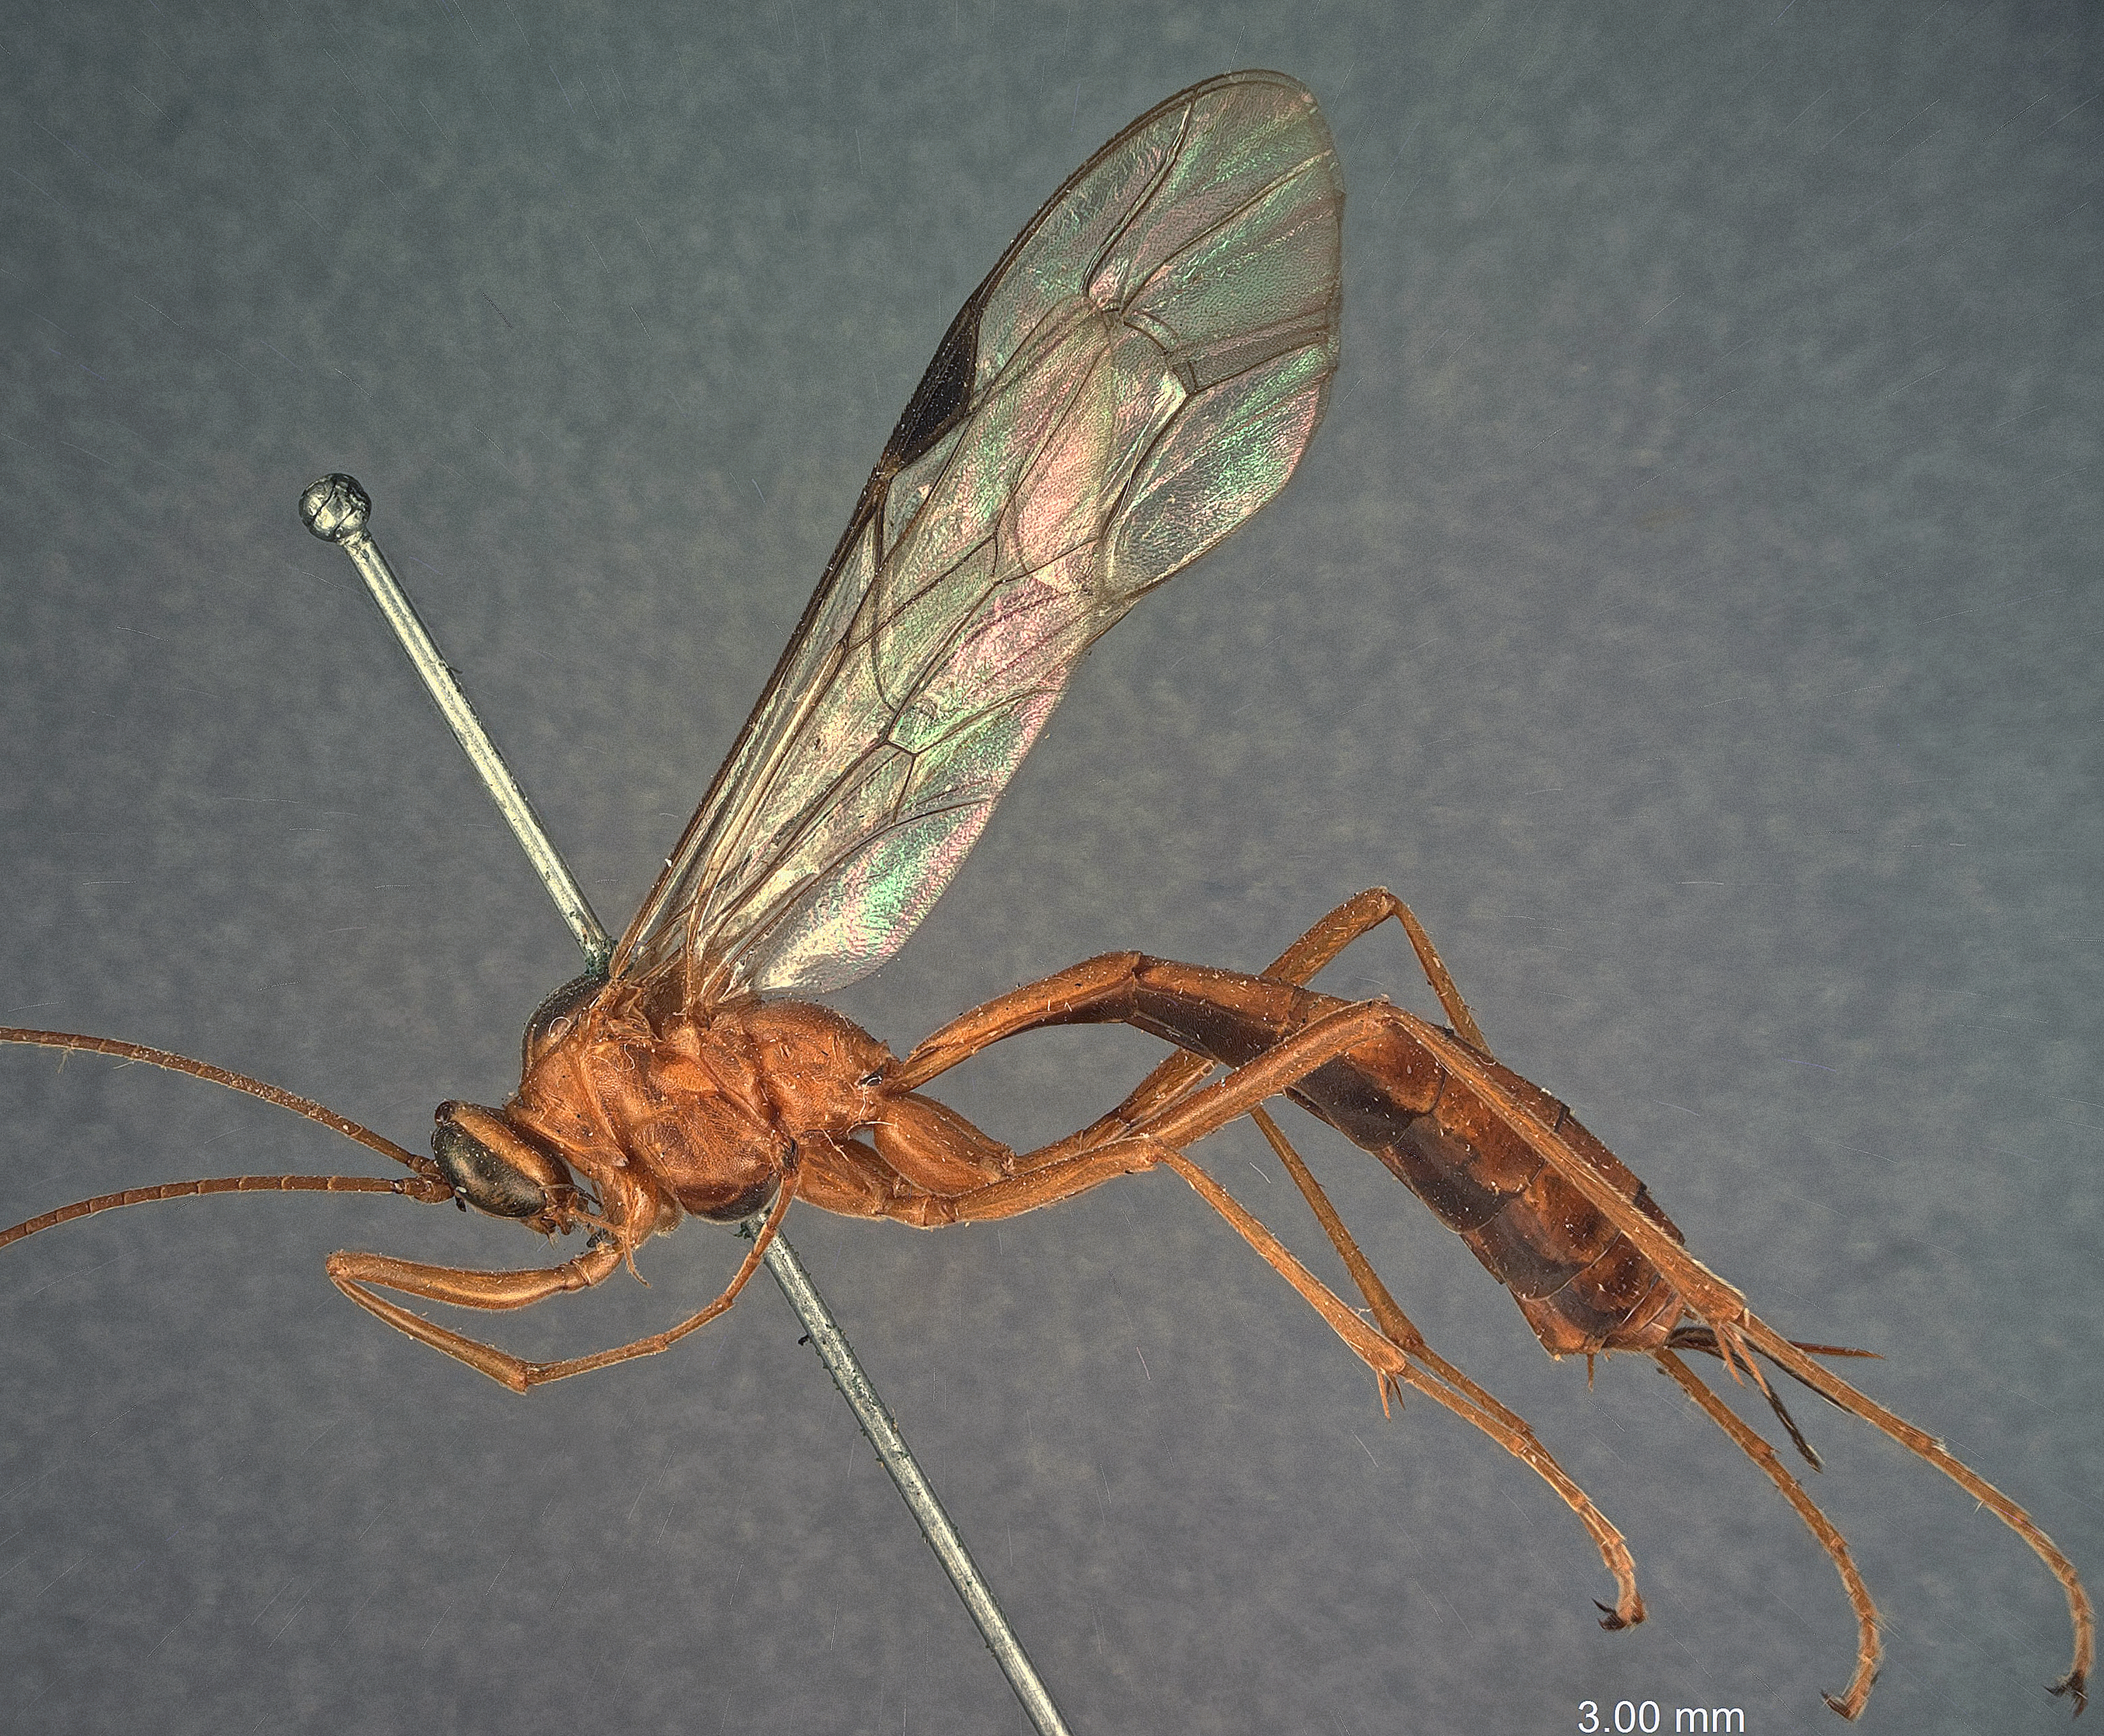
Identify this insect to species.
Paniscus nigripectus
